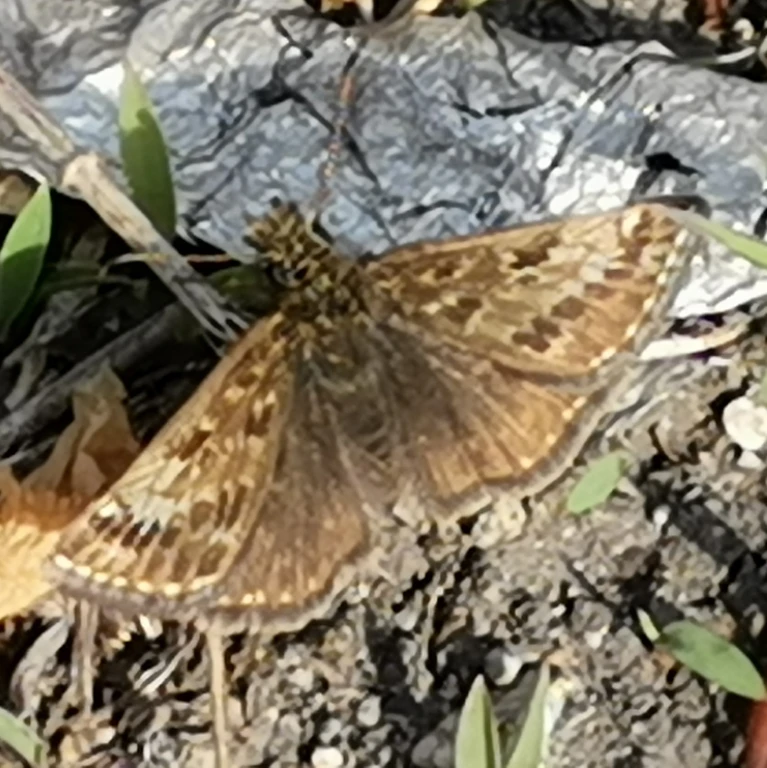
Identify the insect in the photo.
Erynnis tages
